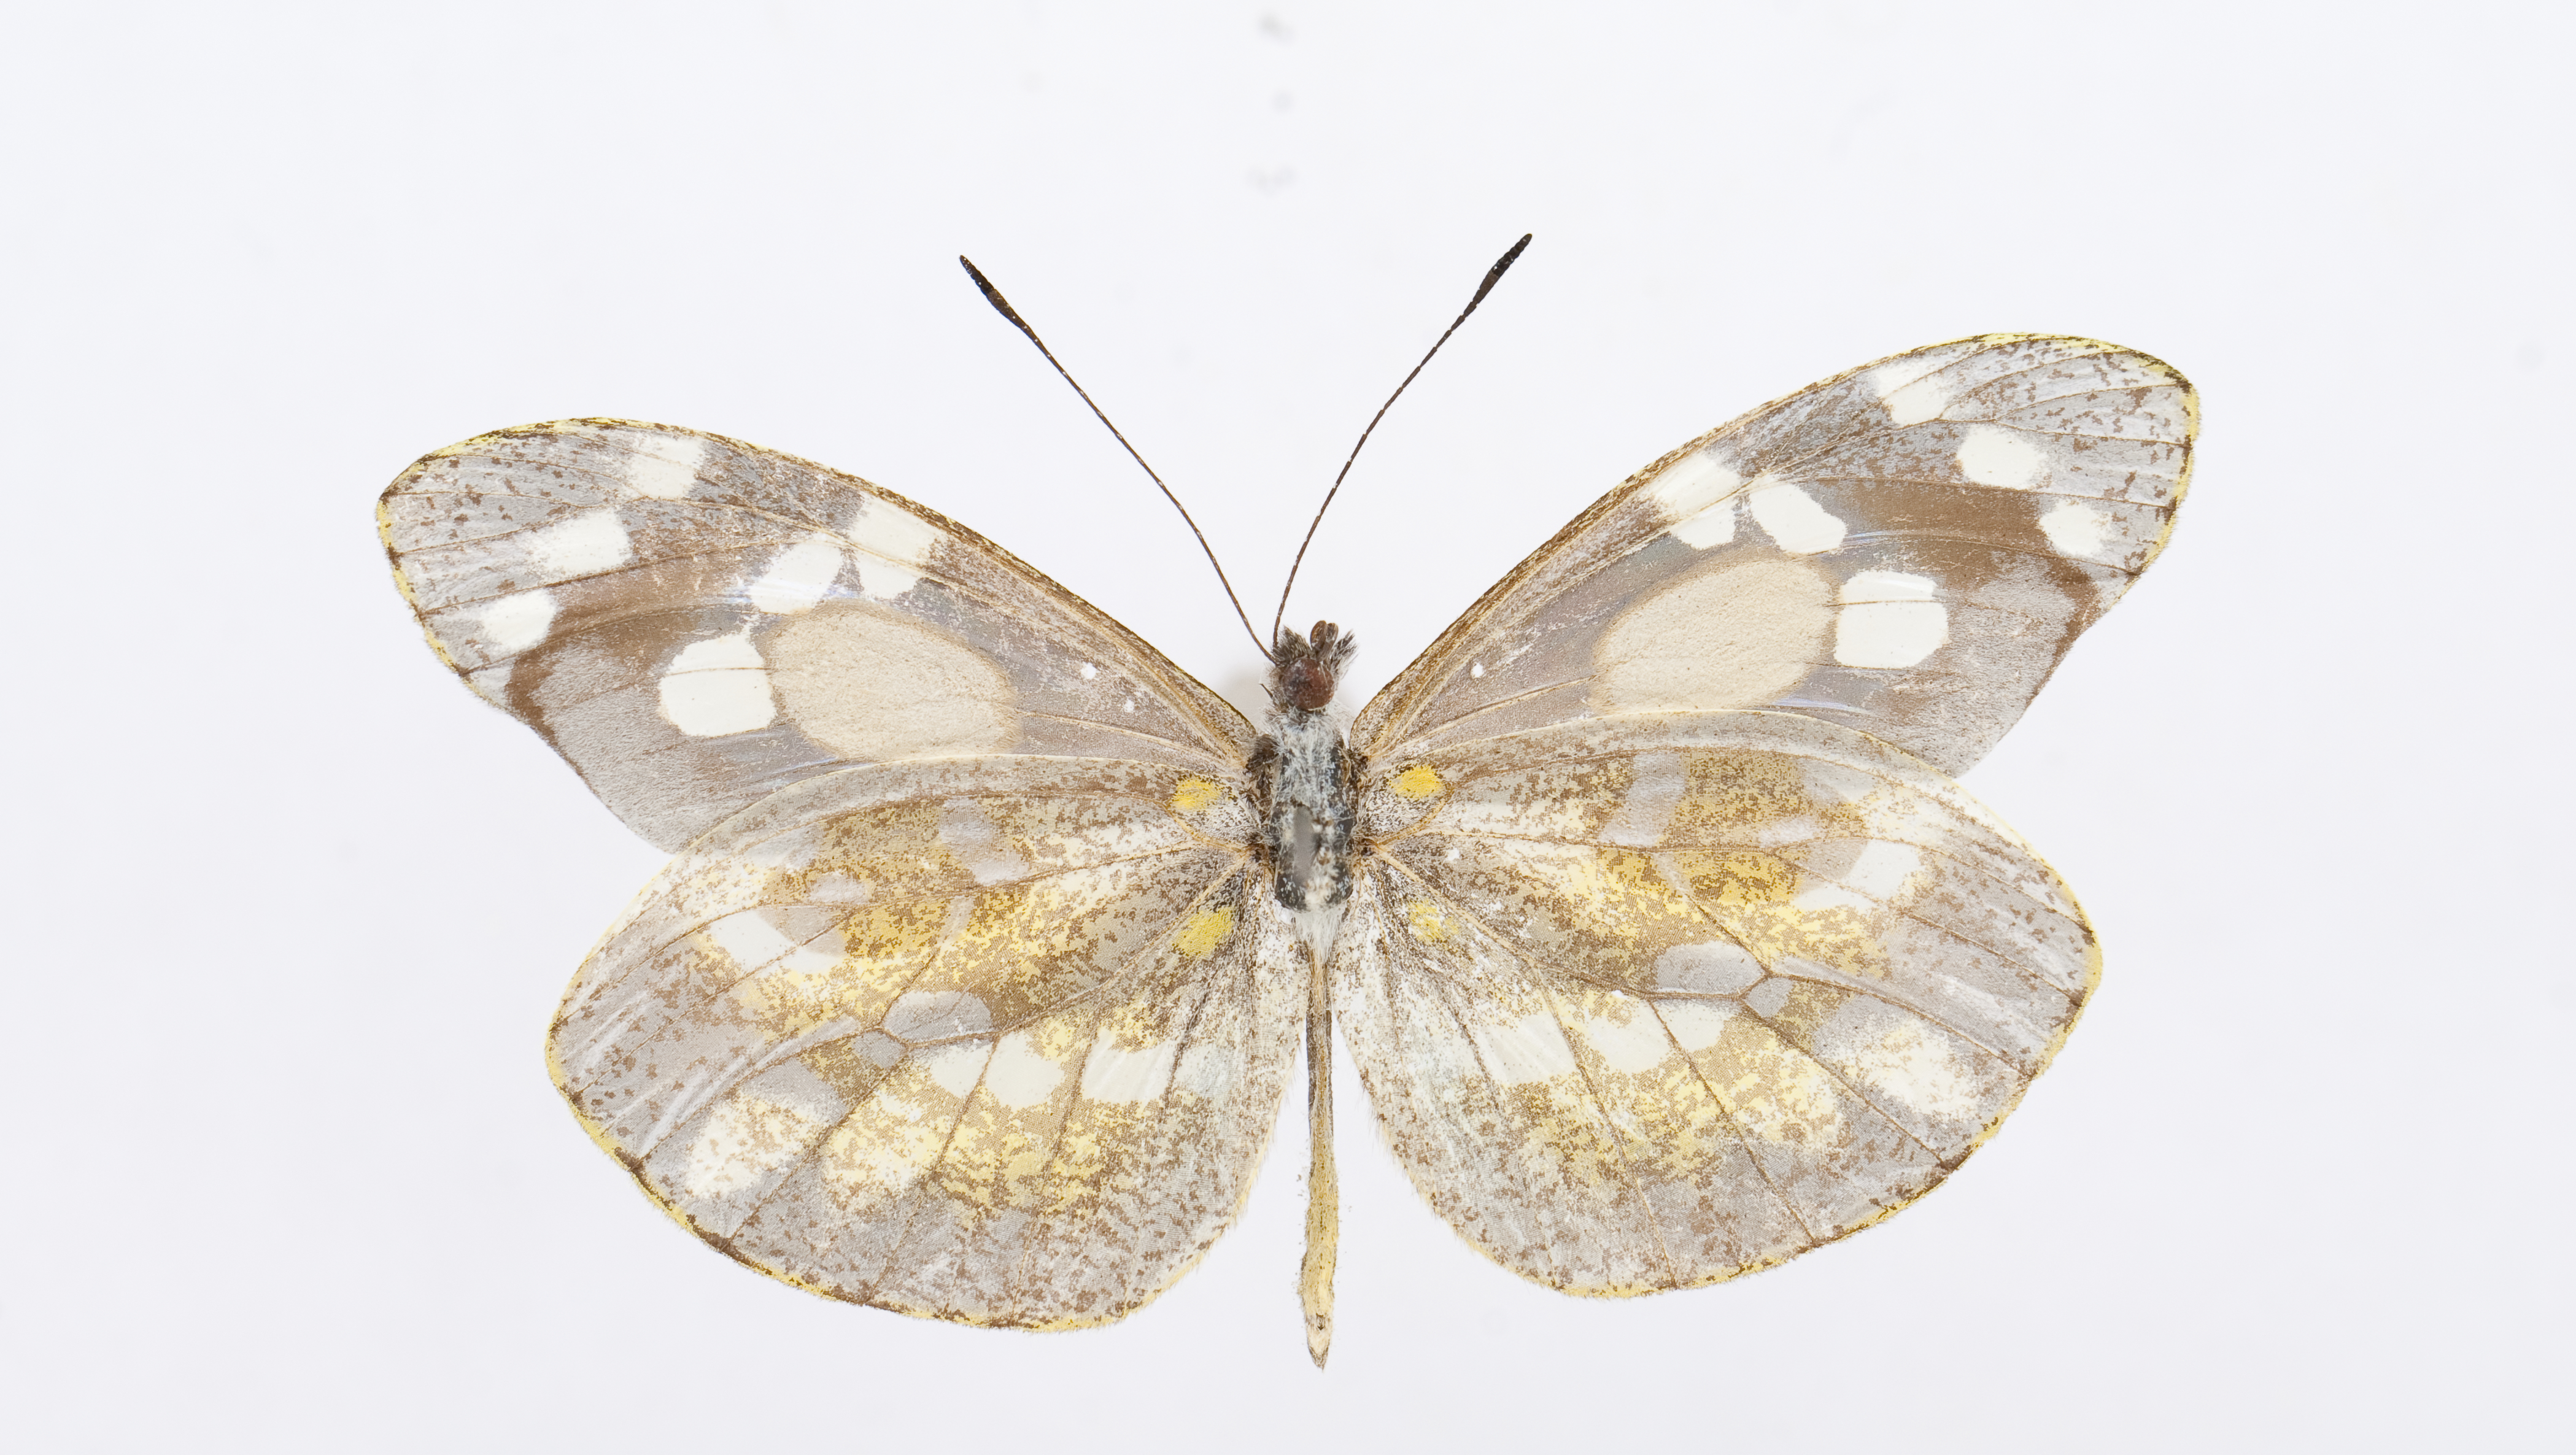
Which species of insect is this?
Dismorphia hippotas
